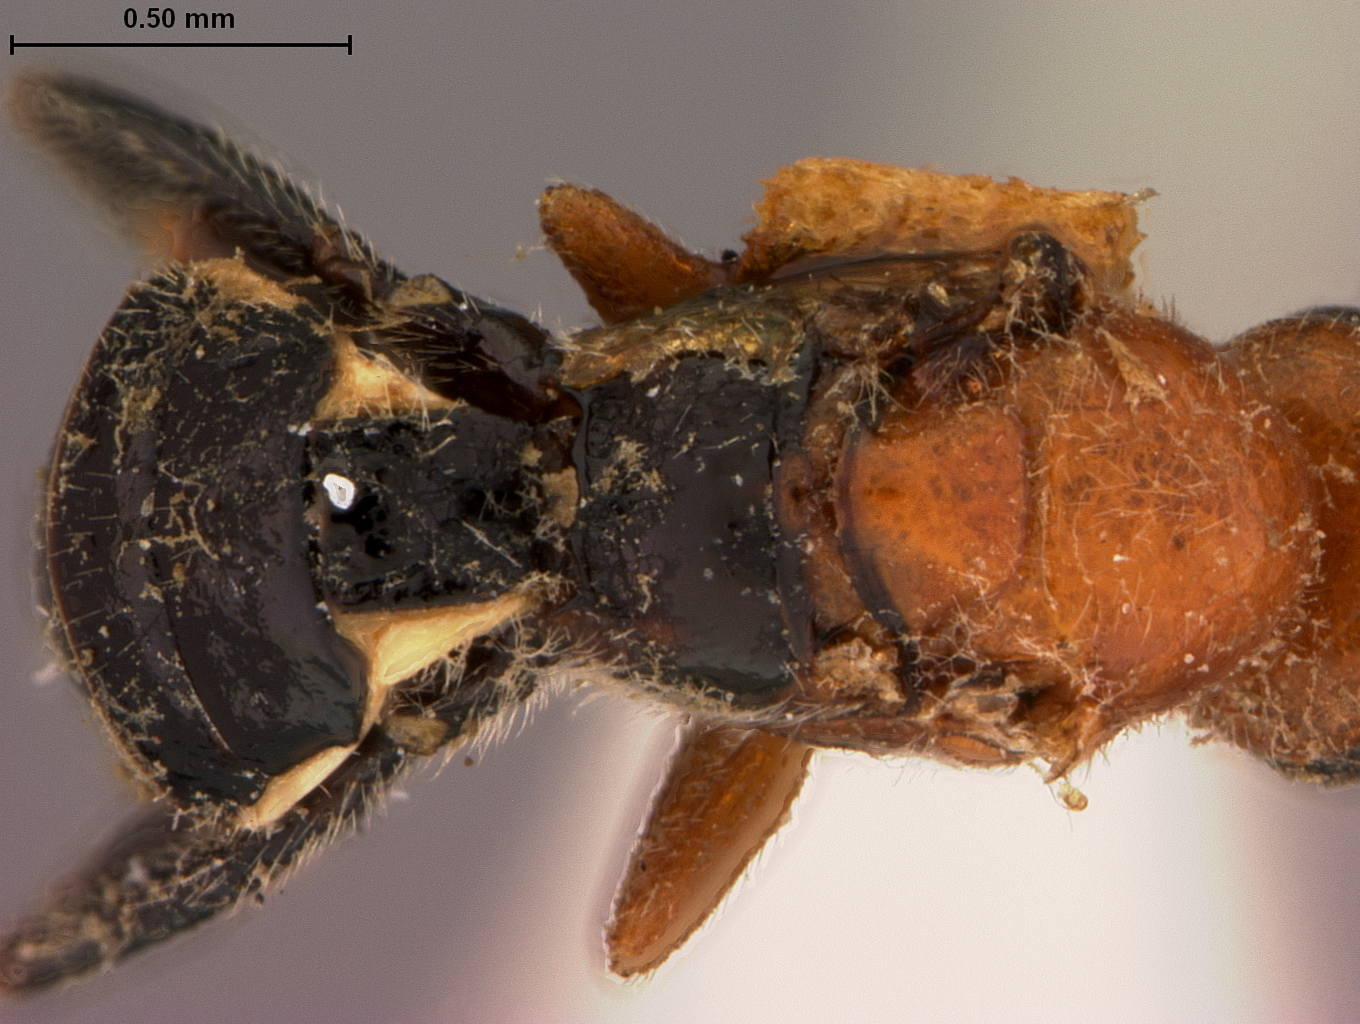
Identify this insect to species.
Microbracon tricolor
